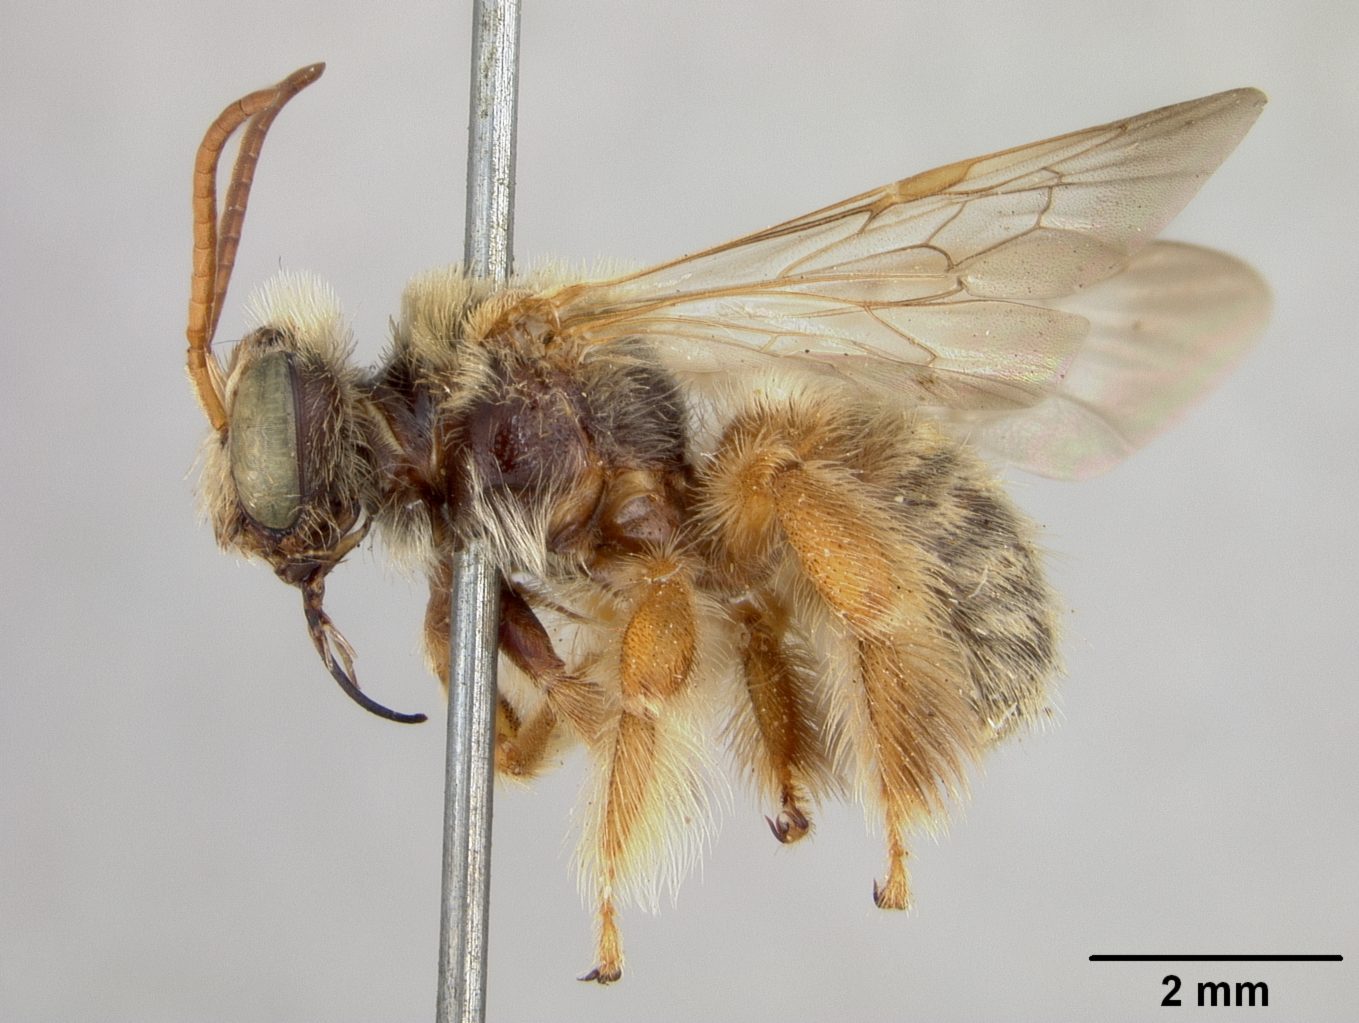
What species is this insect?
Exomalopsis snowi
